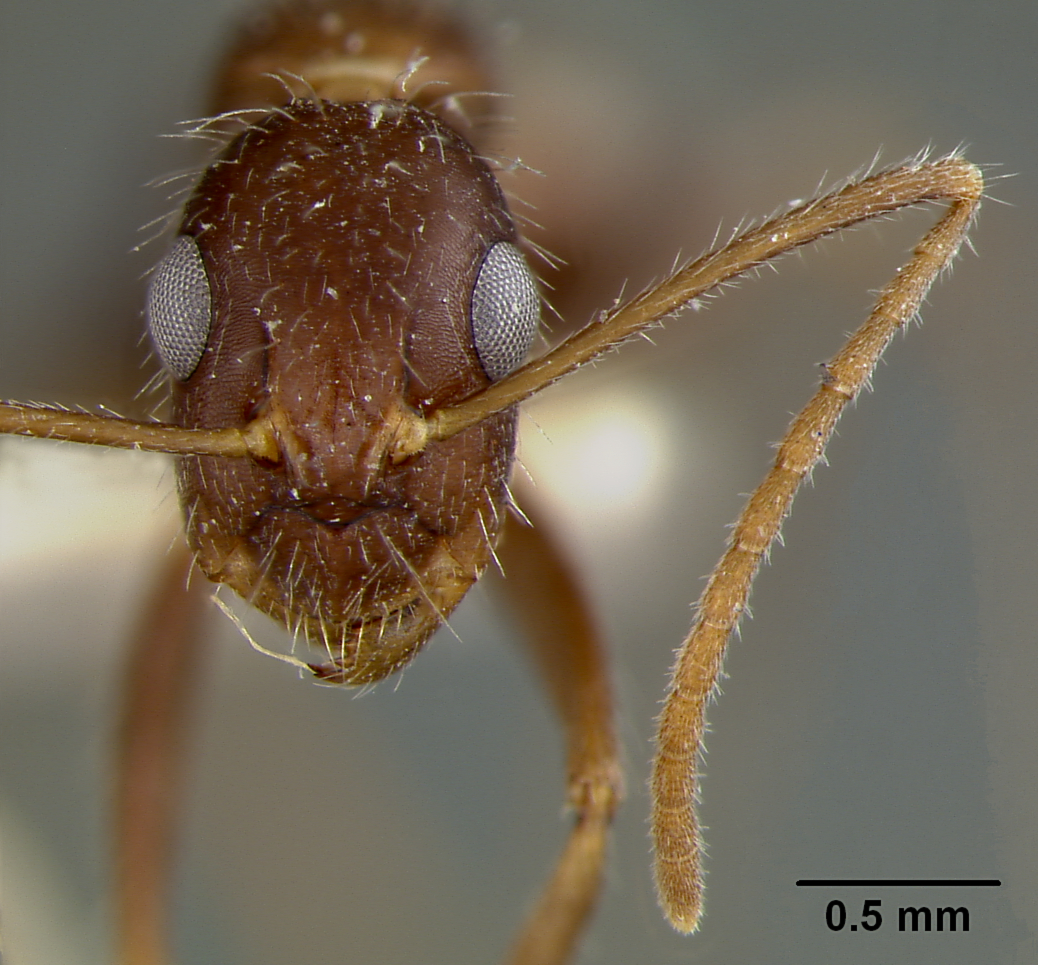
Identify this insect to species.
Camponotus sexguttatus
